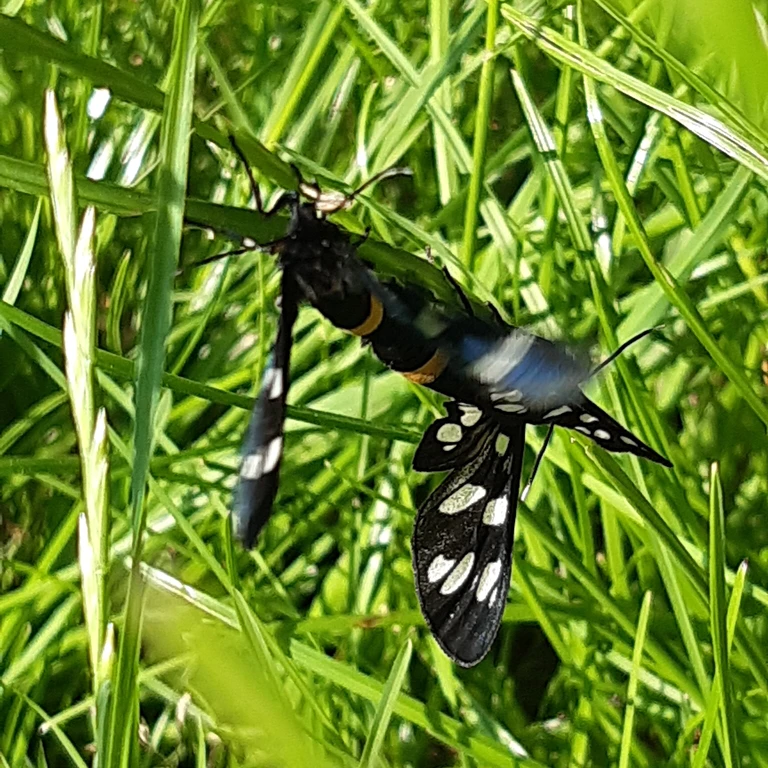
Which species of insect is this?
Amata phegea
